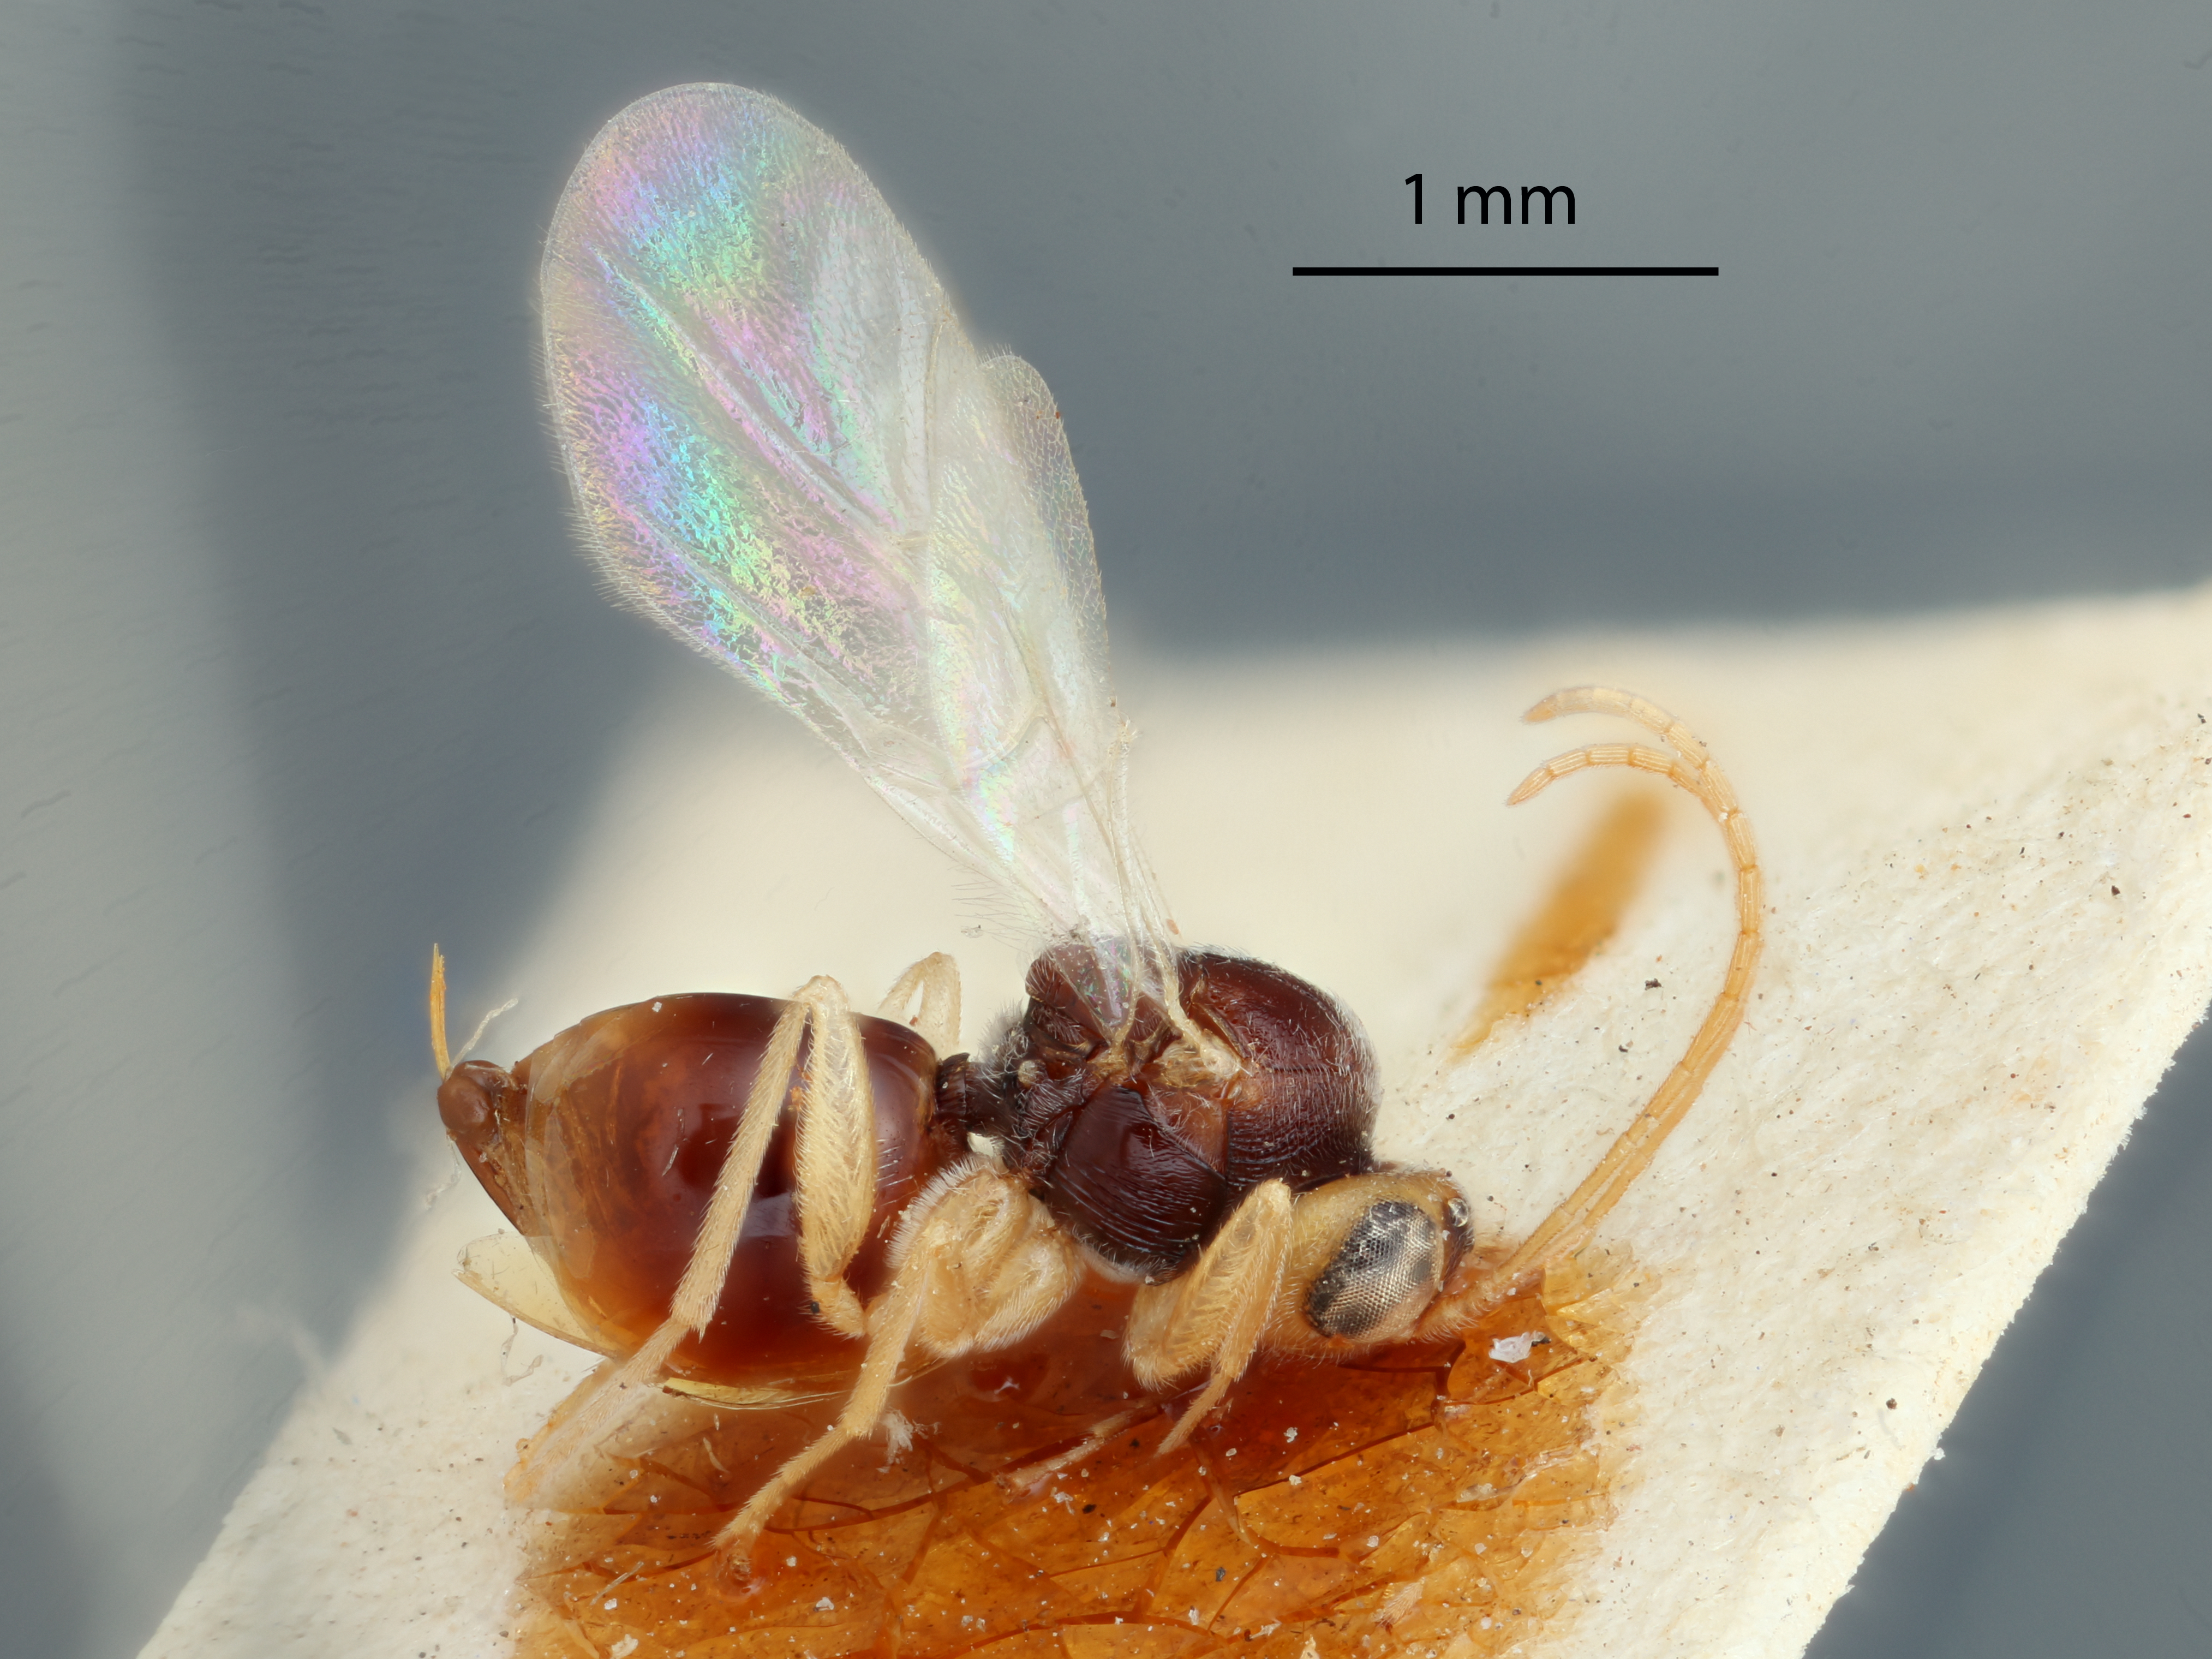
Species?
Cynips quercus-lana
